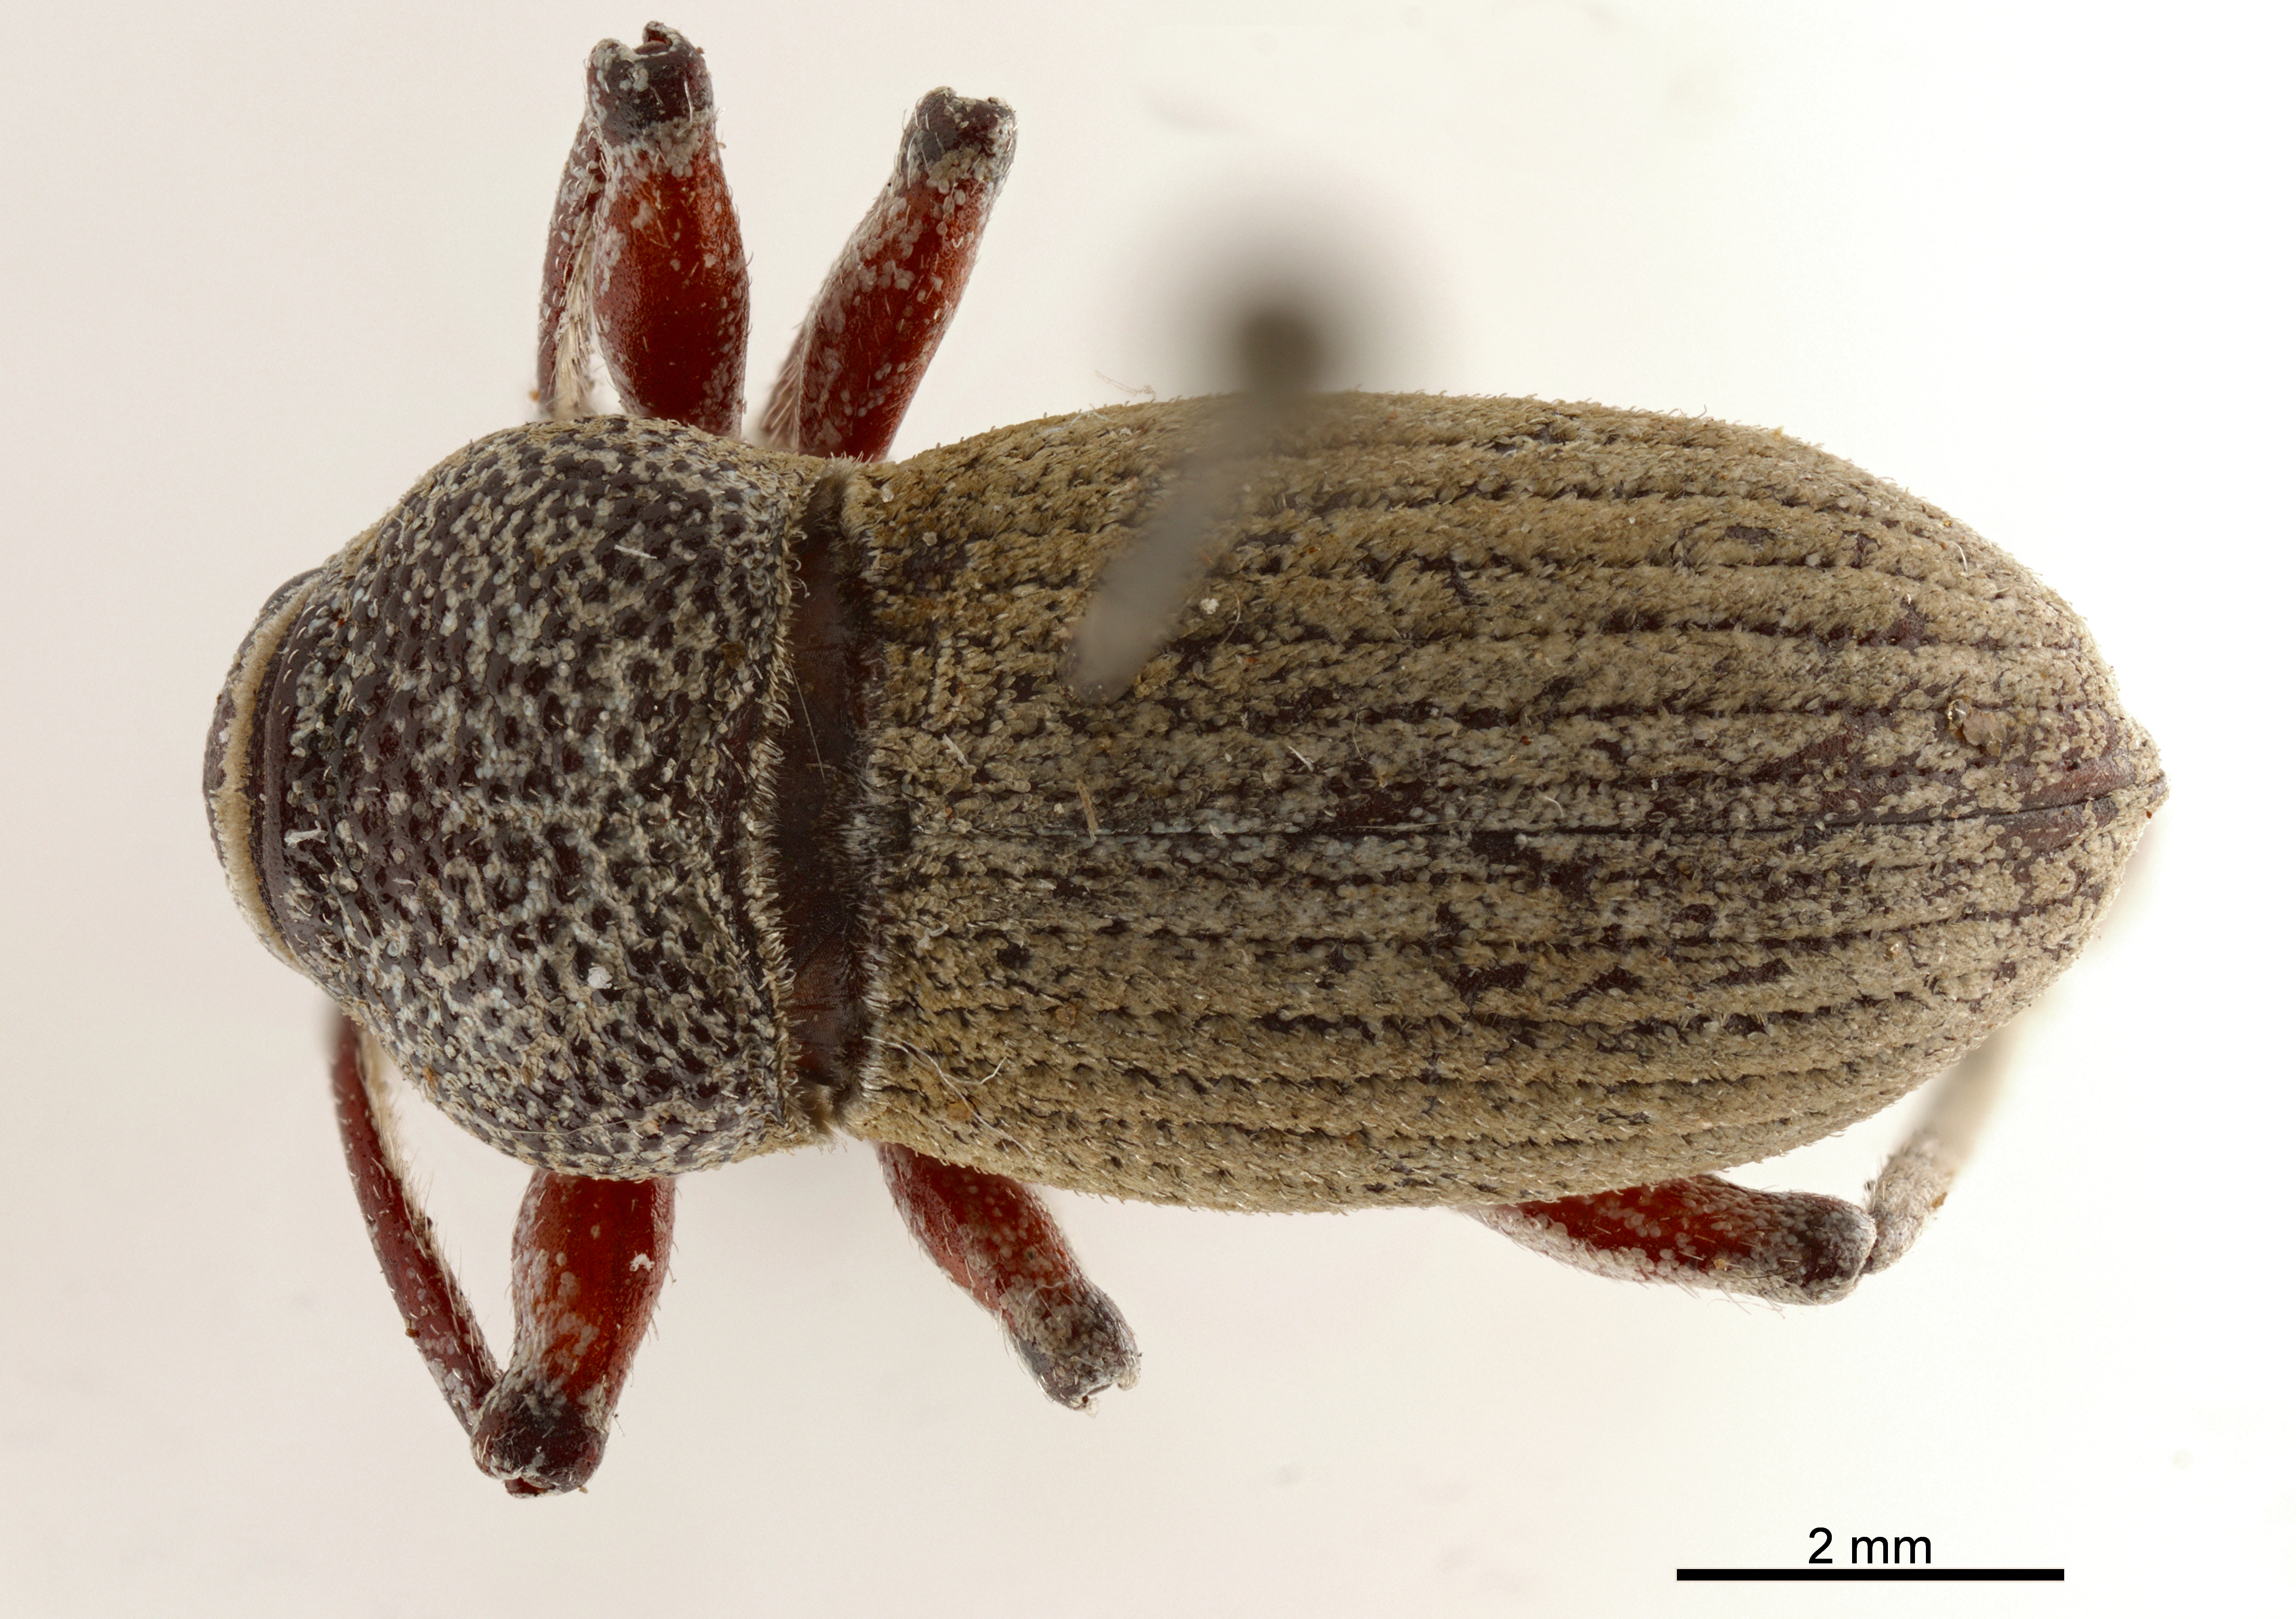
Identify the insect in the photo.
Leptostethus waltoni
